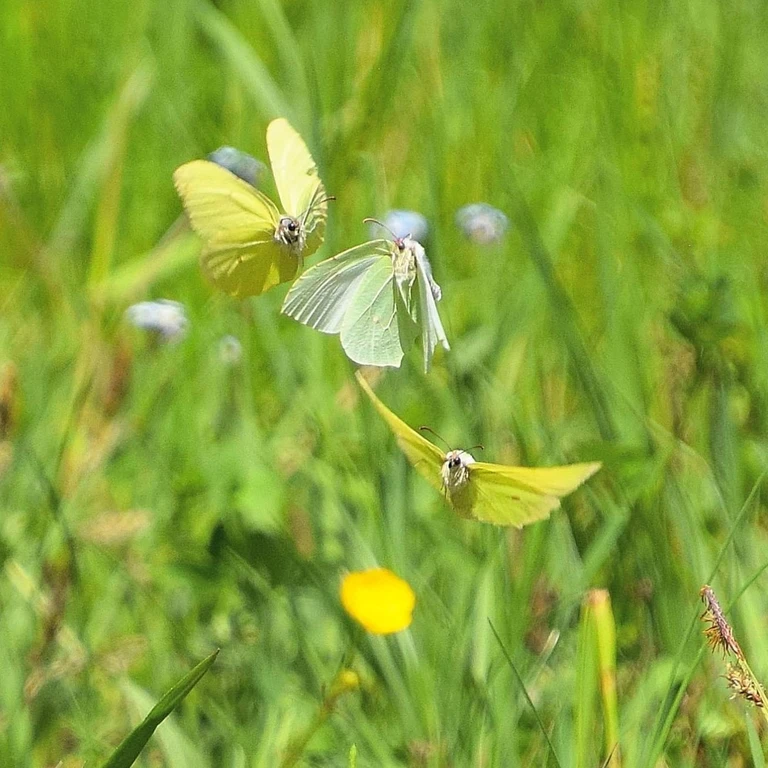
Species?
Gonepteryx rhamni
